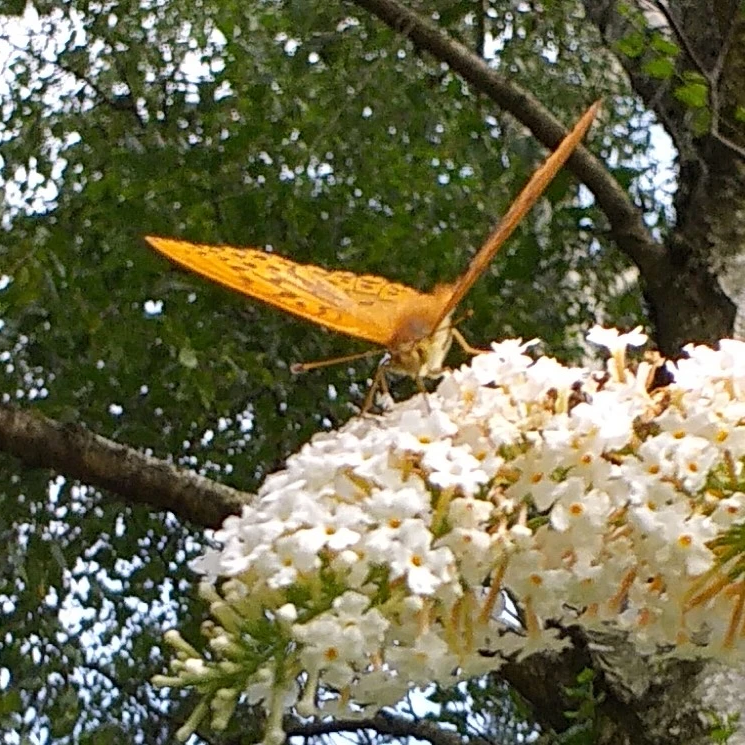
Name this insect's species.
Argynnis paphia
